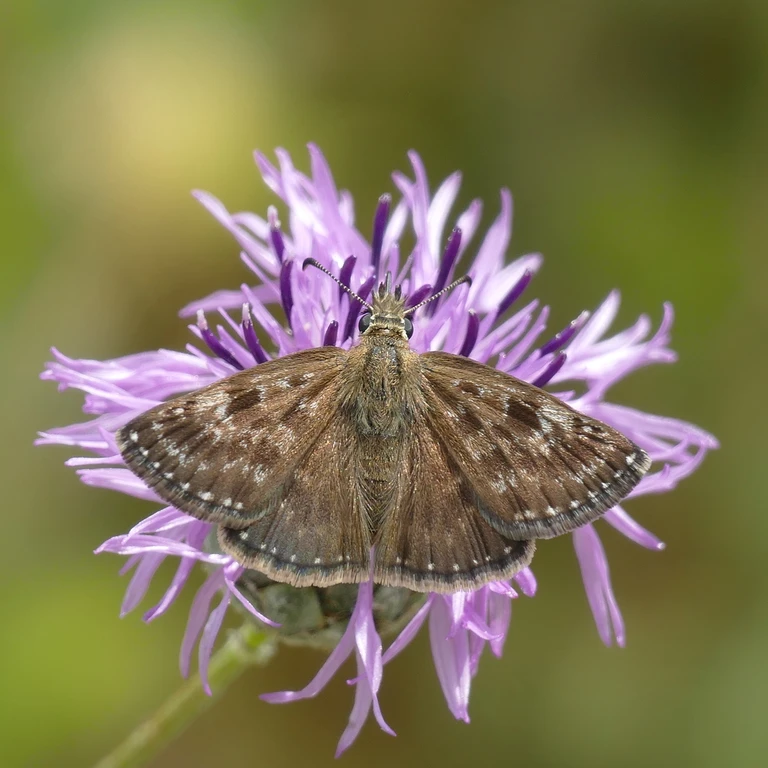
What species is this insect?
Erynnis tages
